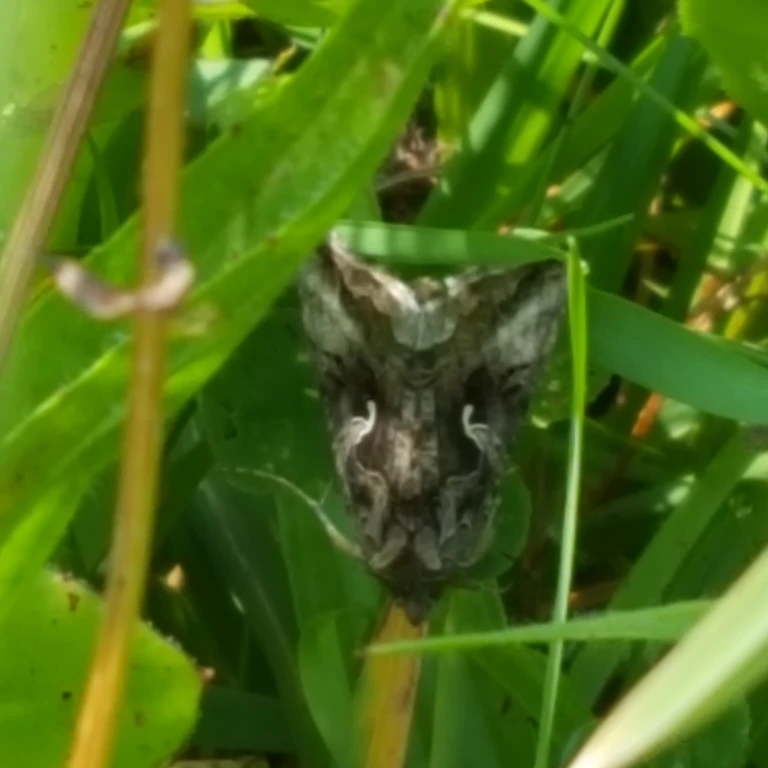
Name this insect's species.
Autographa gamma
